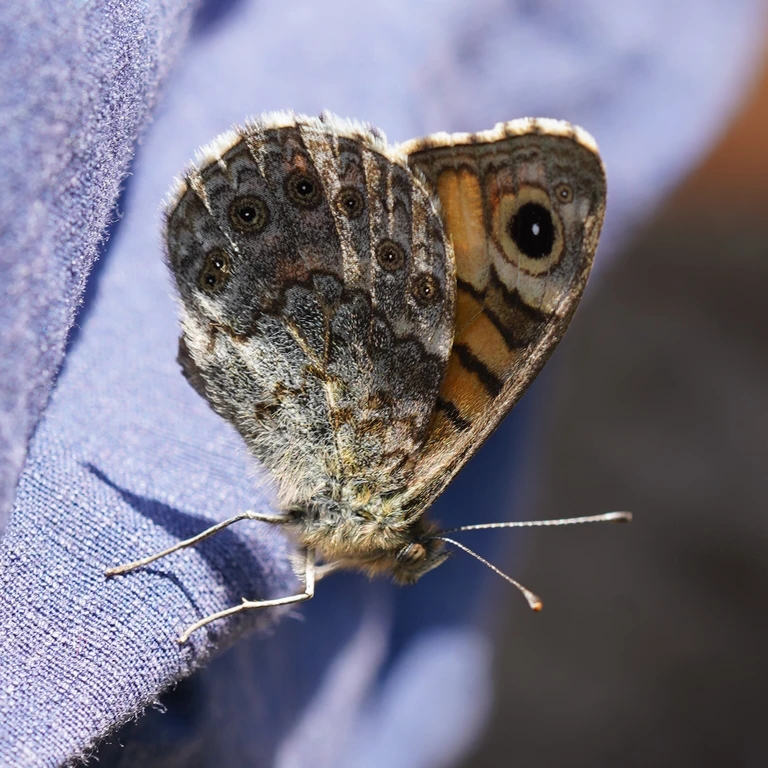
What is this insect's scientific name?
Lasiommata megera (also Pararge megera)
